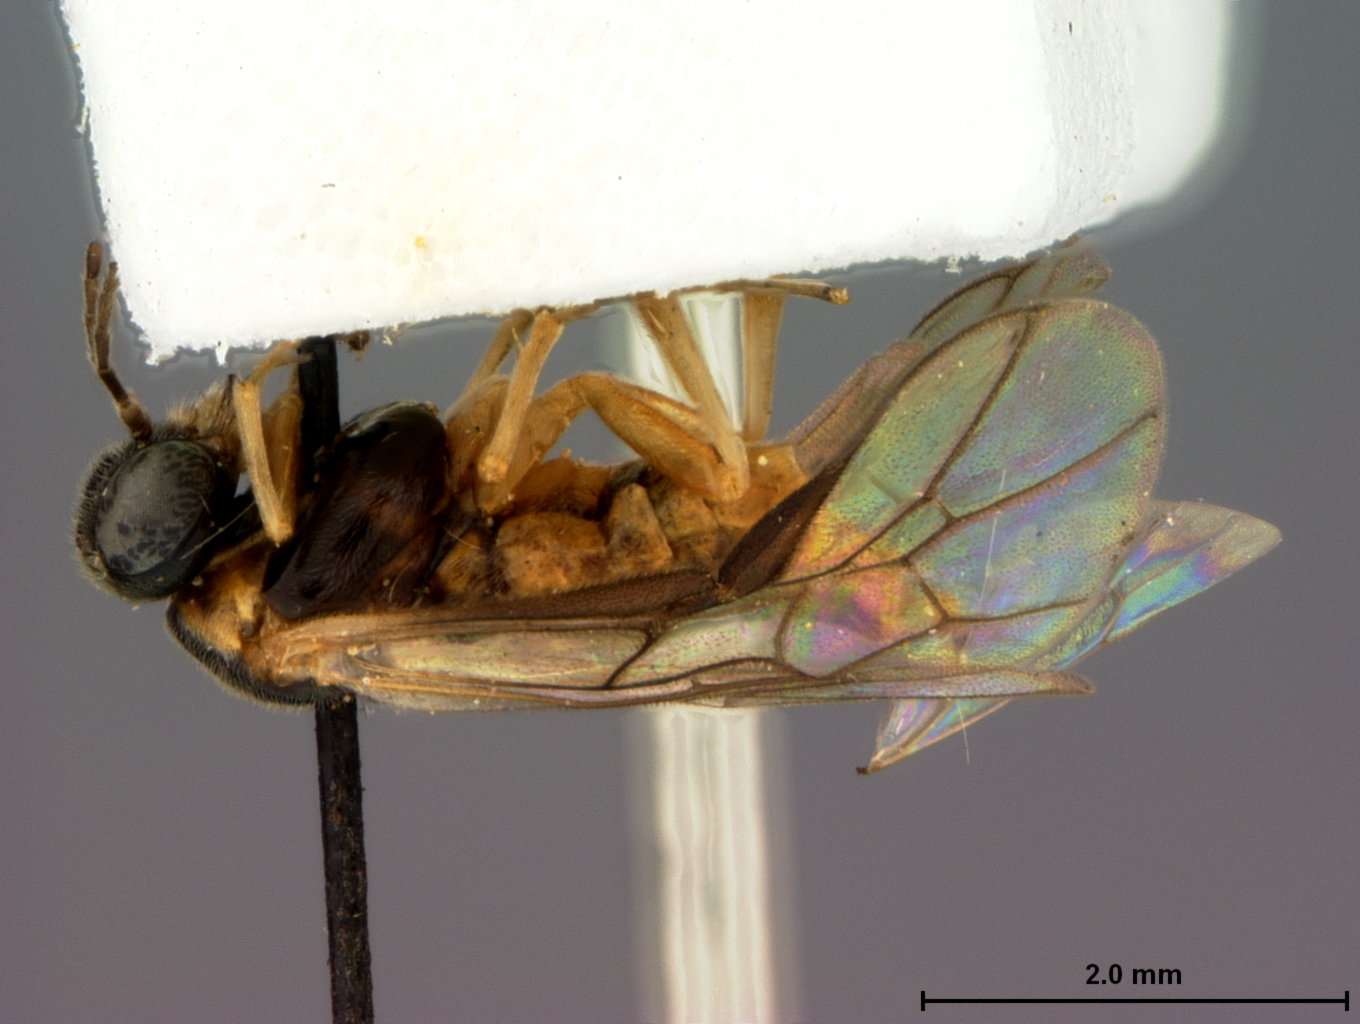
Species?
Acordulecera erythrogastra
